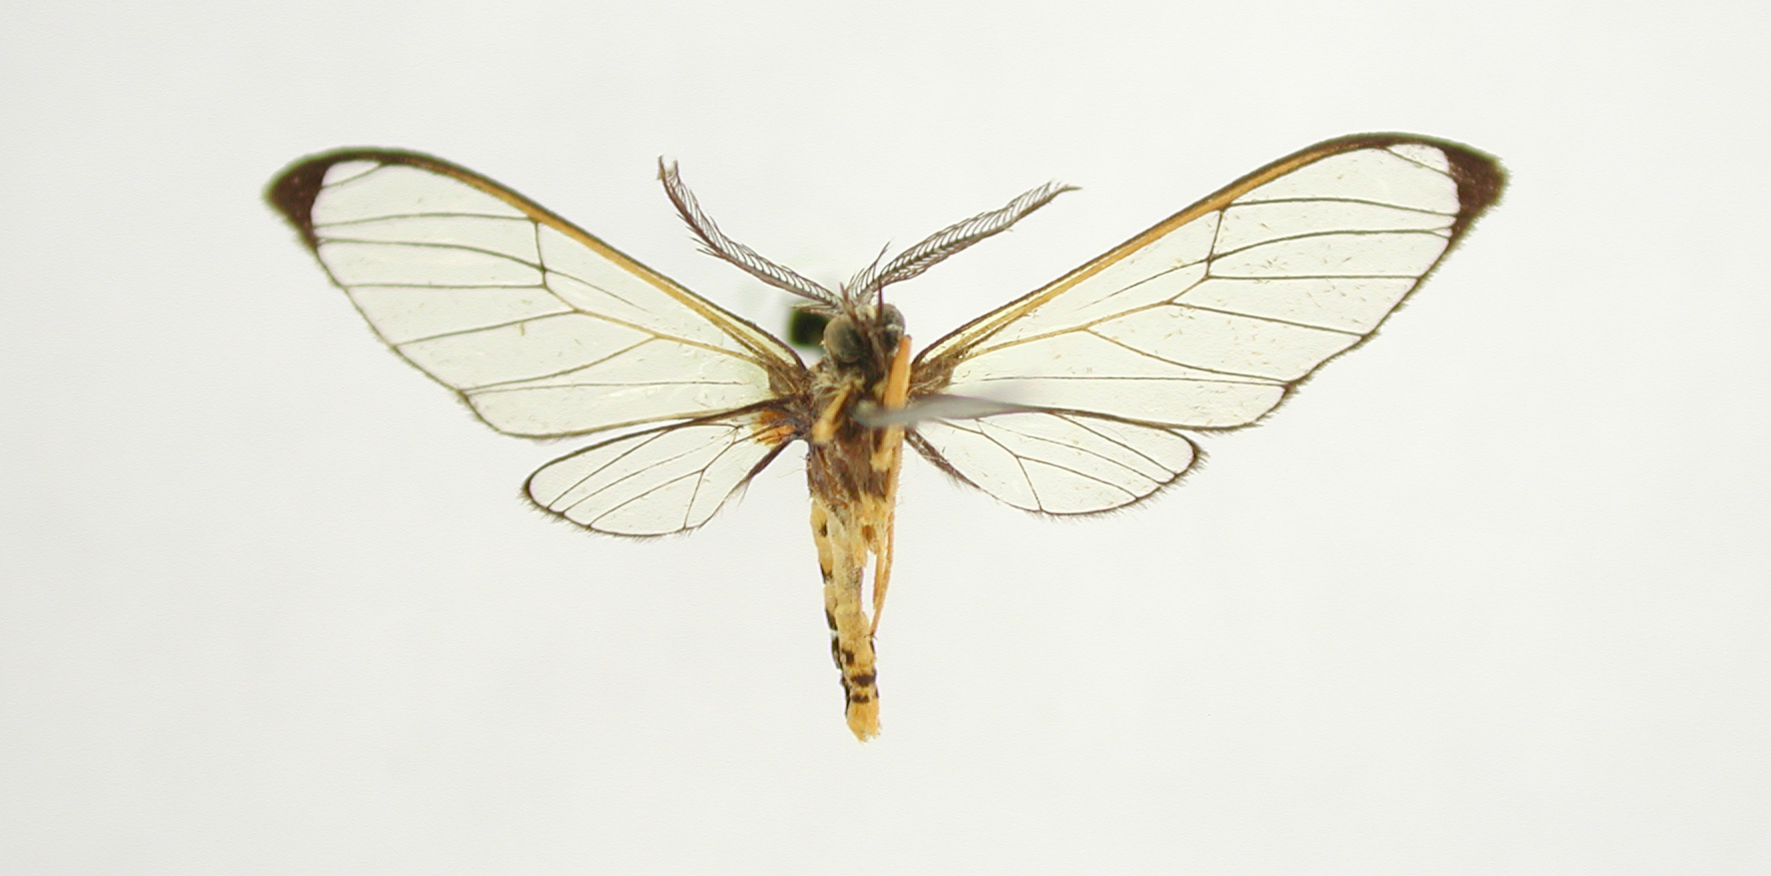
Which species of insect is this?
Mesothen albilimbata
